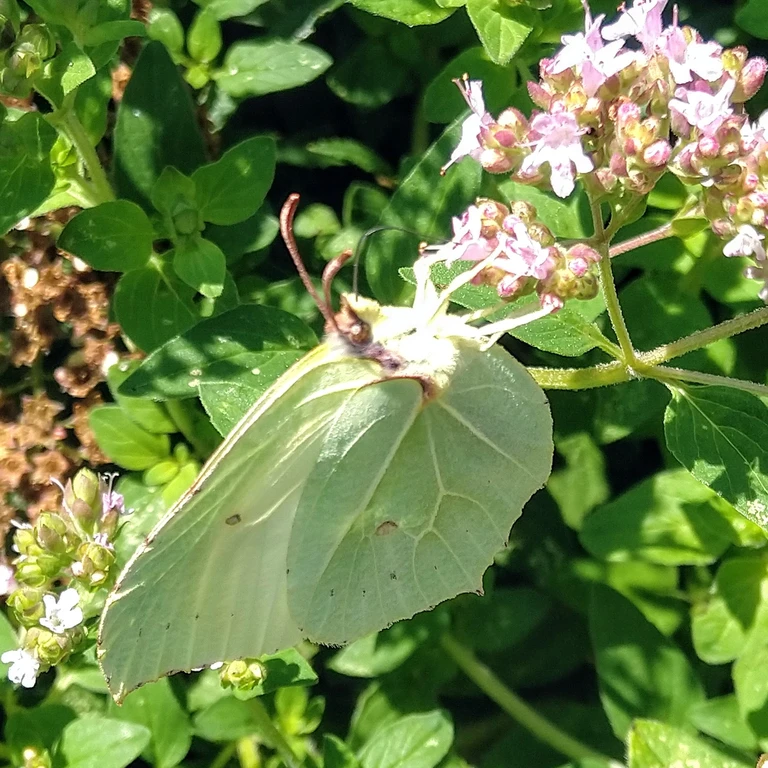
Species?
Gonepteryx rhamni
